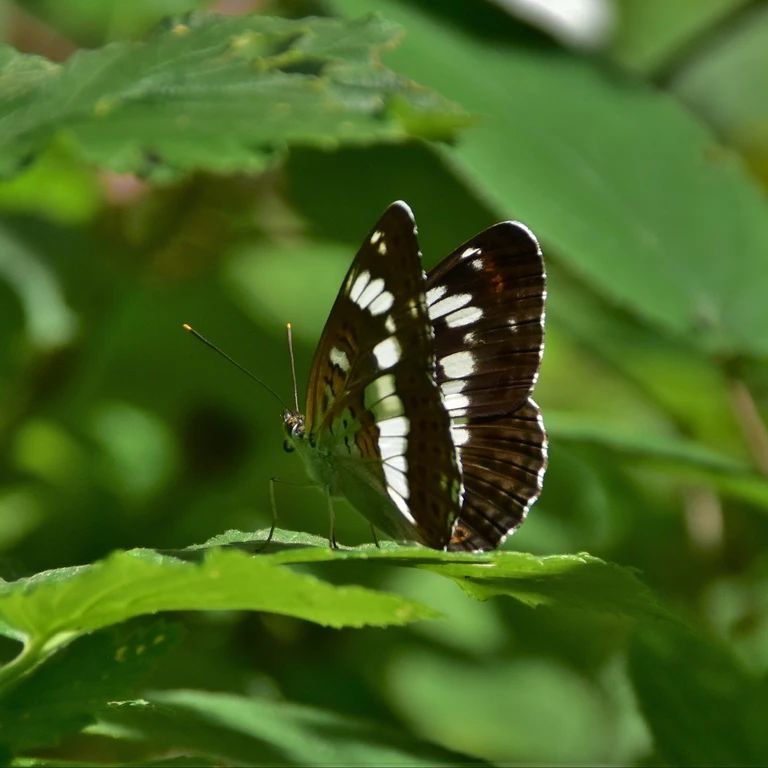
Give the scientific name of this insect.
Limenitis camilla (also Ladoga camilla)
